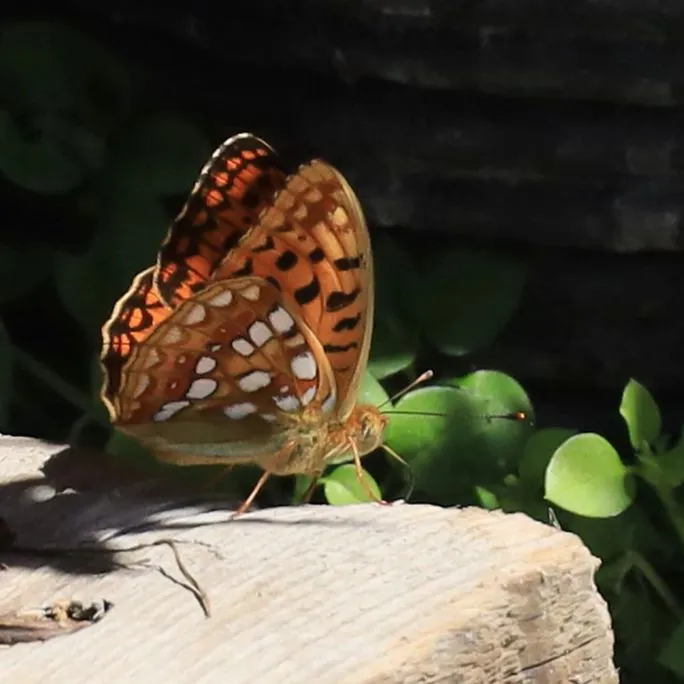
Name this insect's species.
Fabriciana adippe
